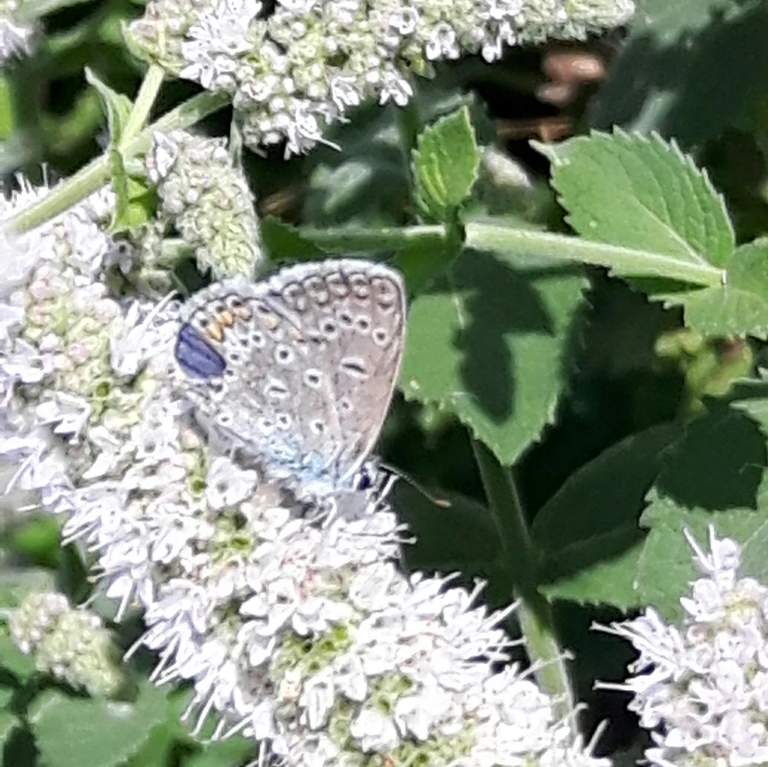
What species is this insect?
Polyommatus icarus
